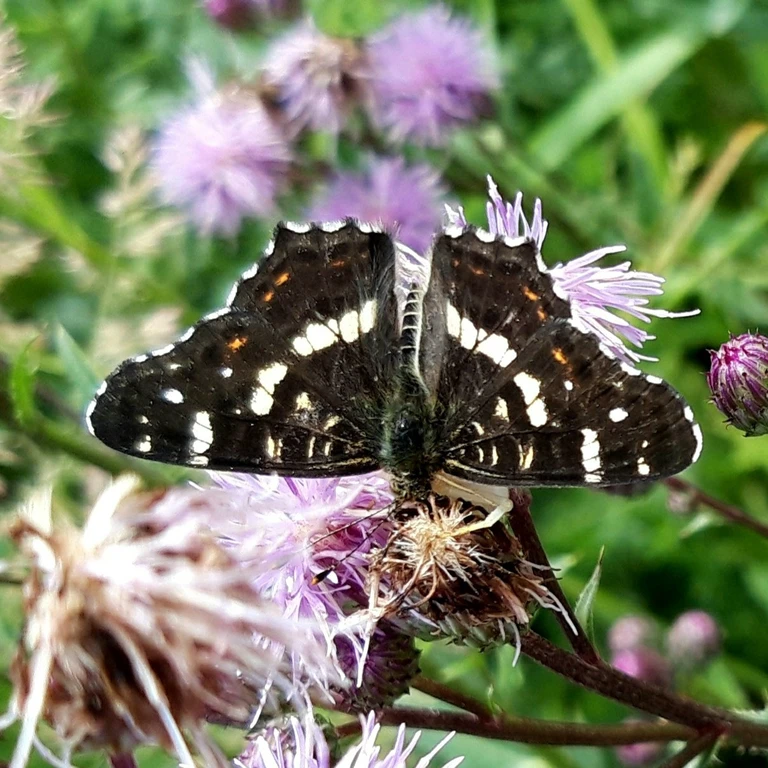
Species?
Araschnia levana
